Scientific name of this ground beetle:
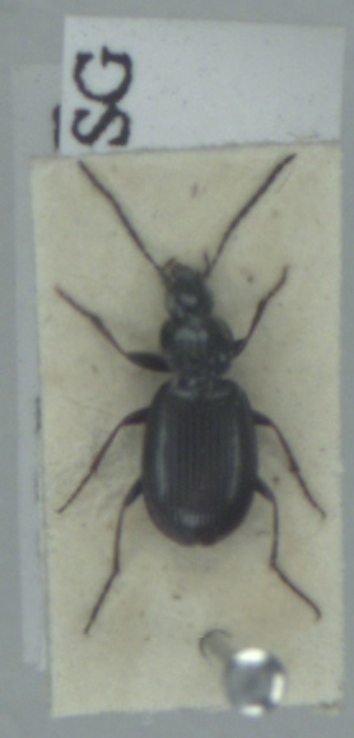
Agonum fuliginosum
